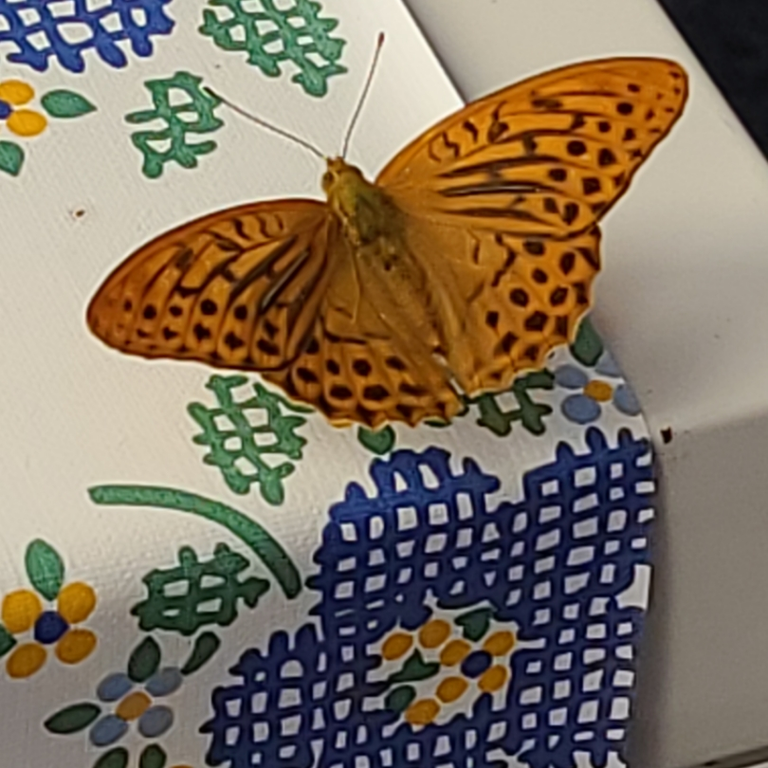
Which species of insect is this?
Argynnis paphia
